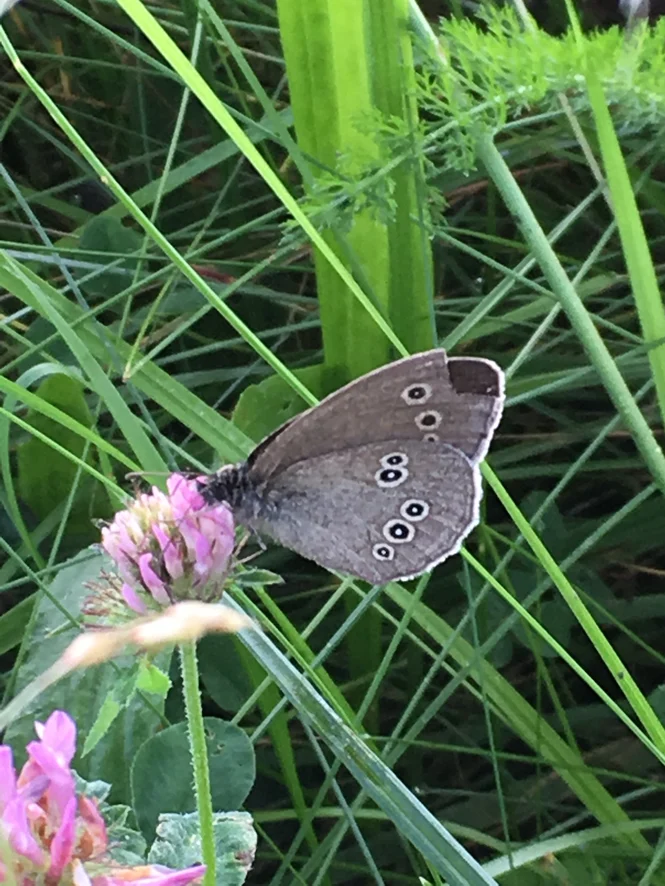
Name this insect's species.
Aphantopus hyperantus
